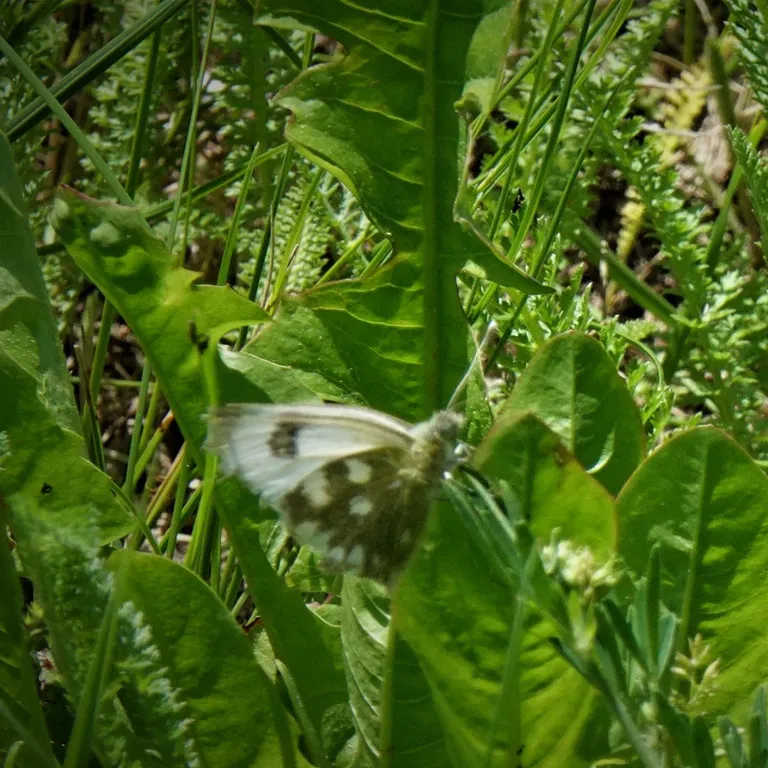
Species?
Pontia edusa
